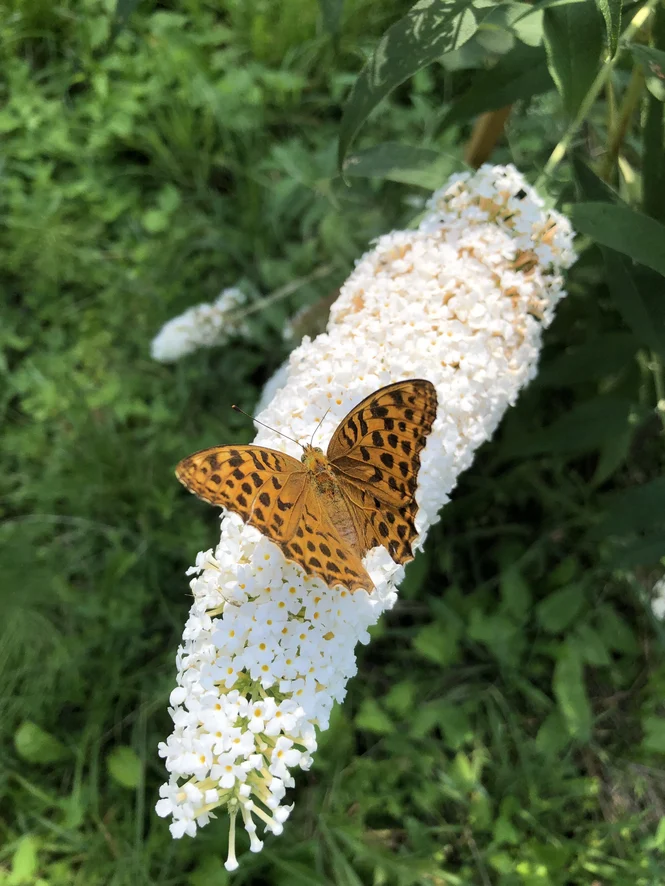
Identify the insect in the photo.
Argynnis paphia
